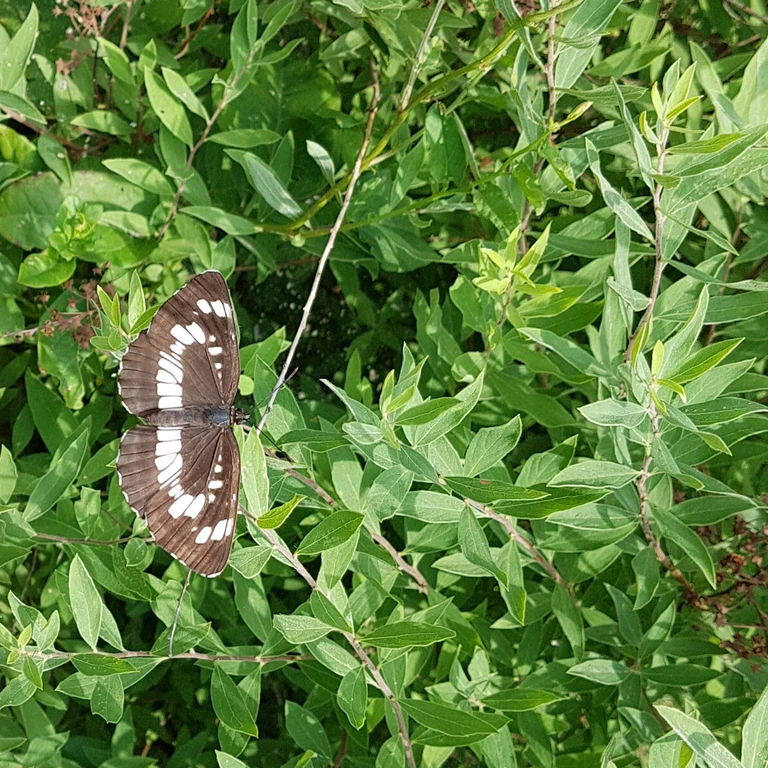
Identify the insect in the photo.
Neptis rivularis
